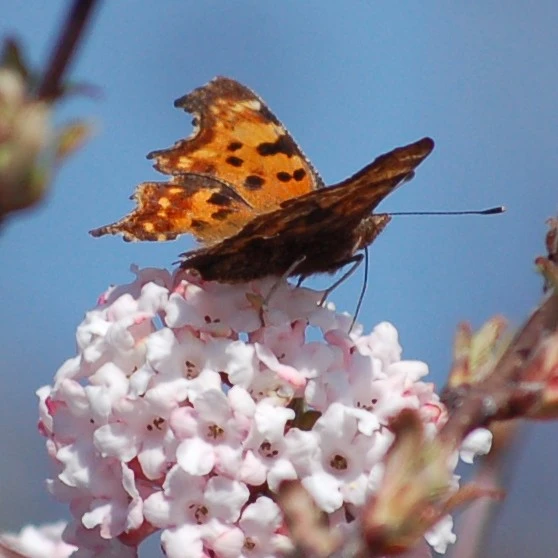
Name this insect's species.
Polygonia c-album
